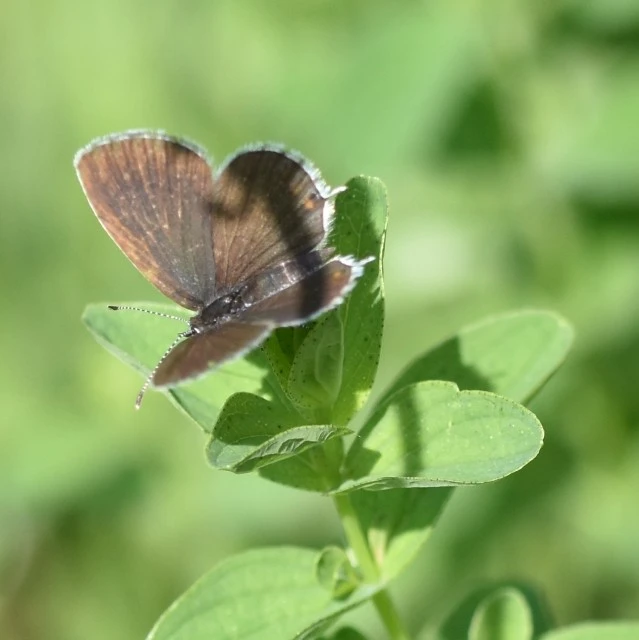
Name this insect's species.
Cupido argiades (also Elkalyce argiades)
